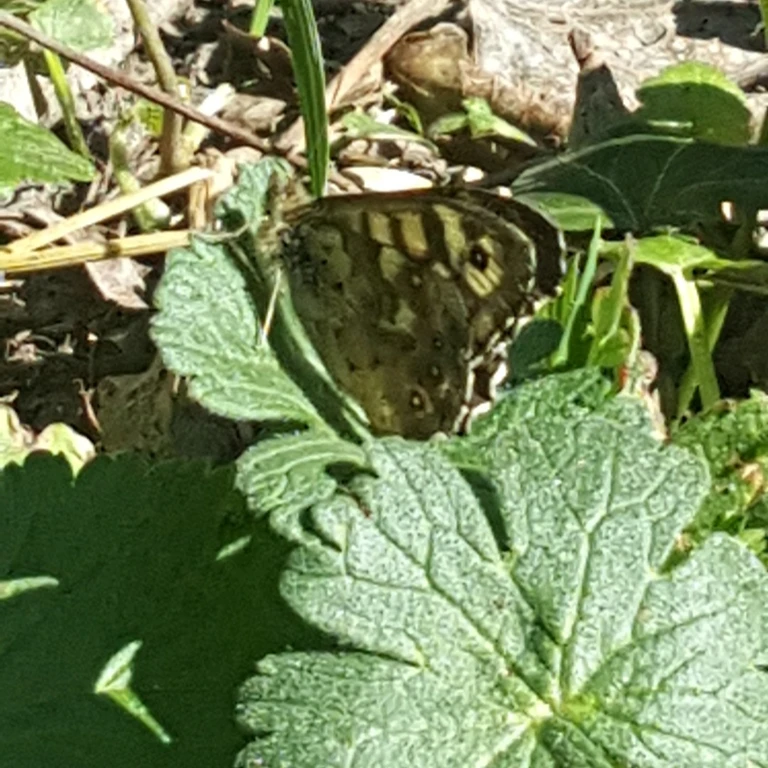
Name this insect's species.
Pararge aegeria
